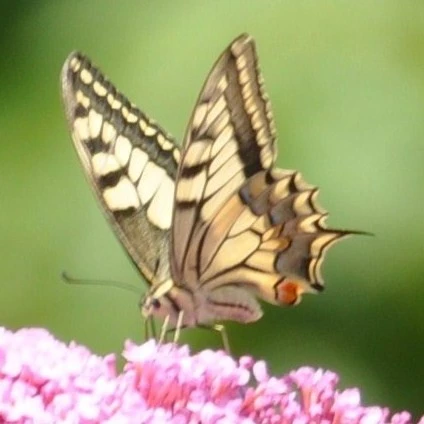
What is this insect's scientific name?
Papilio machaon
